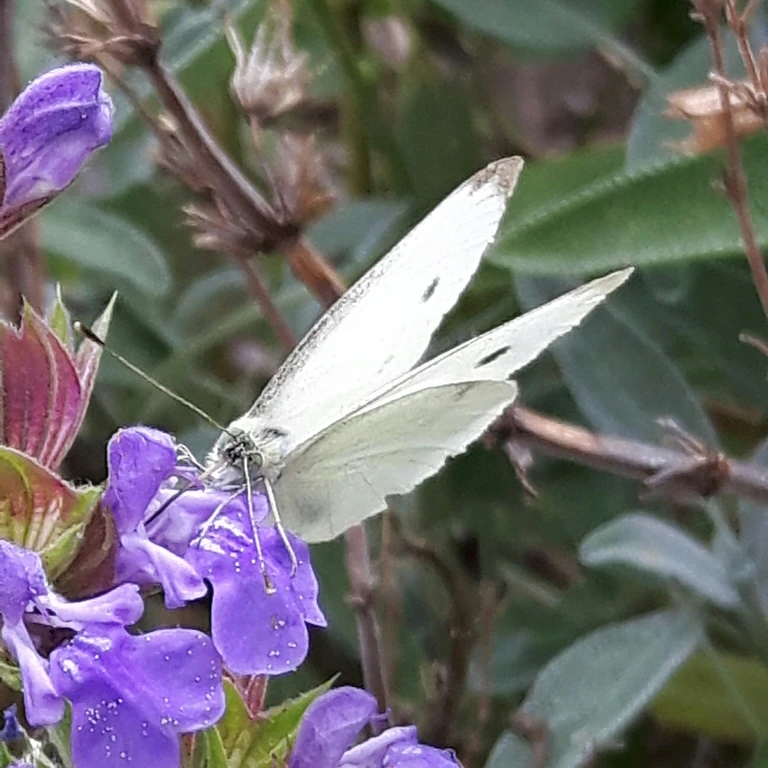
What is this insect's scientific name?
Pieris rapae
